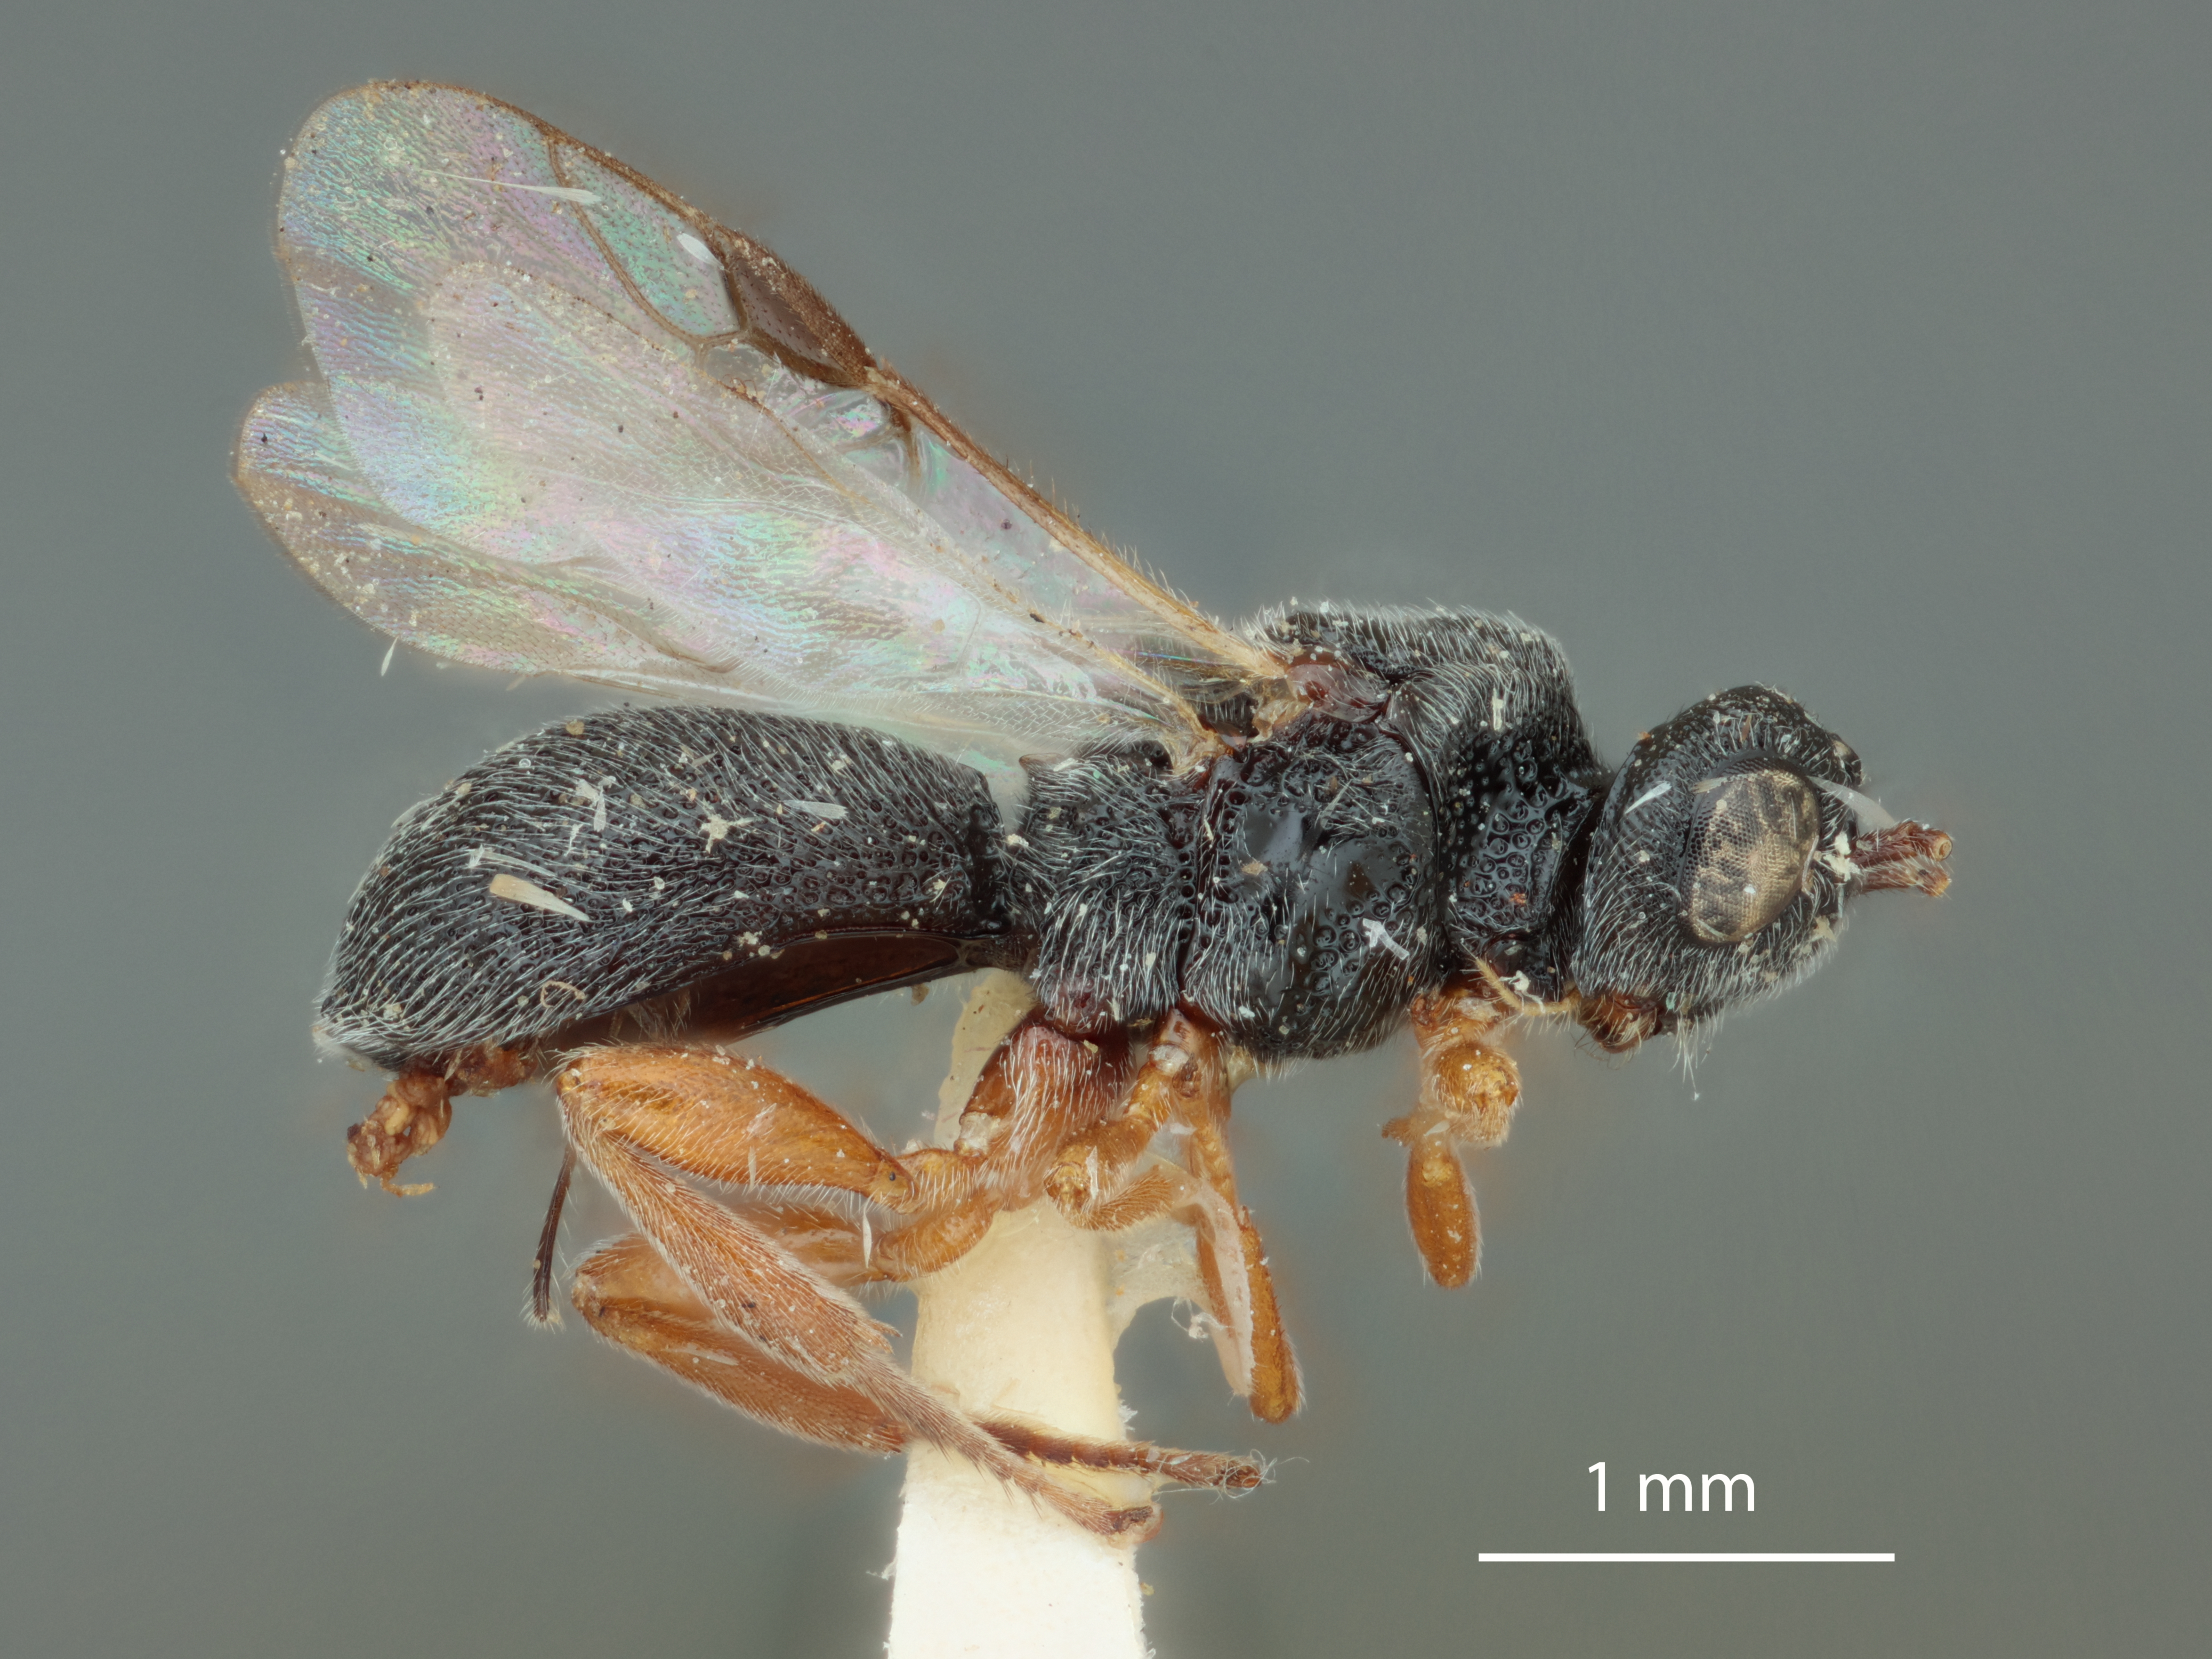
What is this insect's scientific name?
Urosigalphus addabruchus
